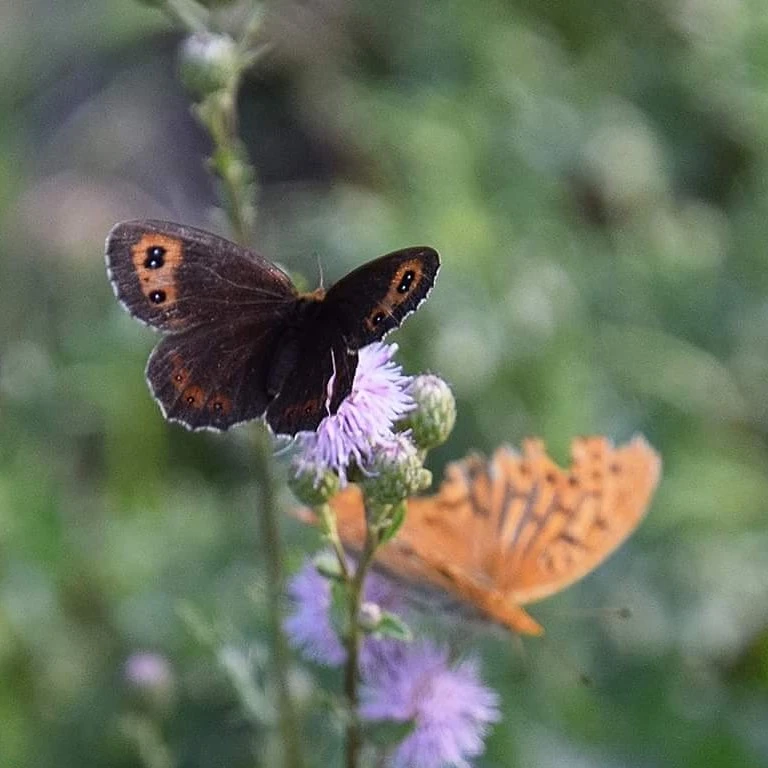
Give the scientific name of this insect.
Argynnis paphia
